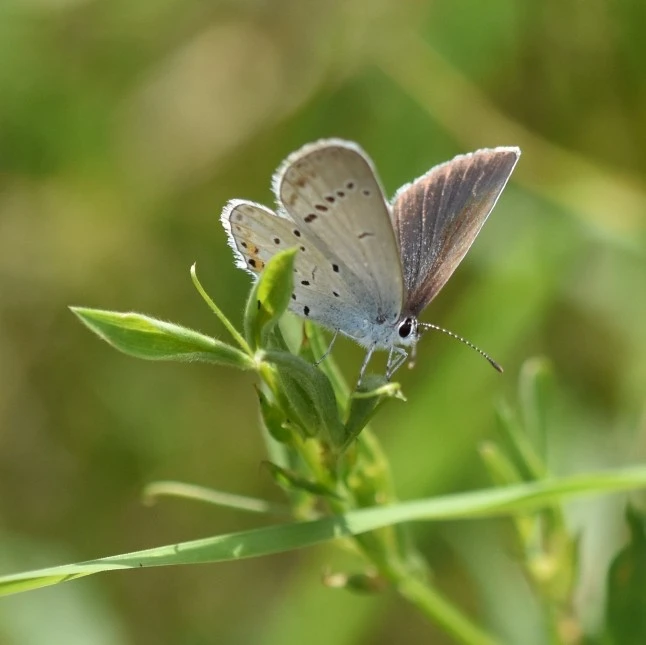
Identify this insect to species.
Cupido argiades (also Elkalyce argiades)
